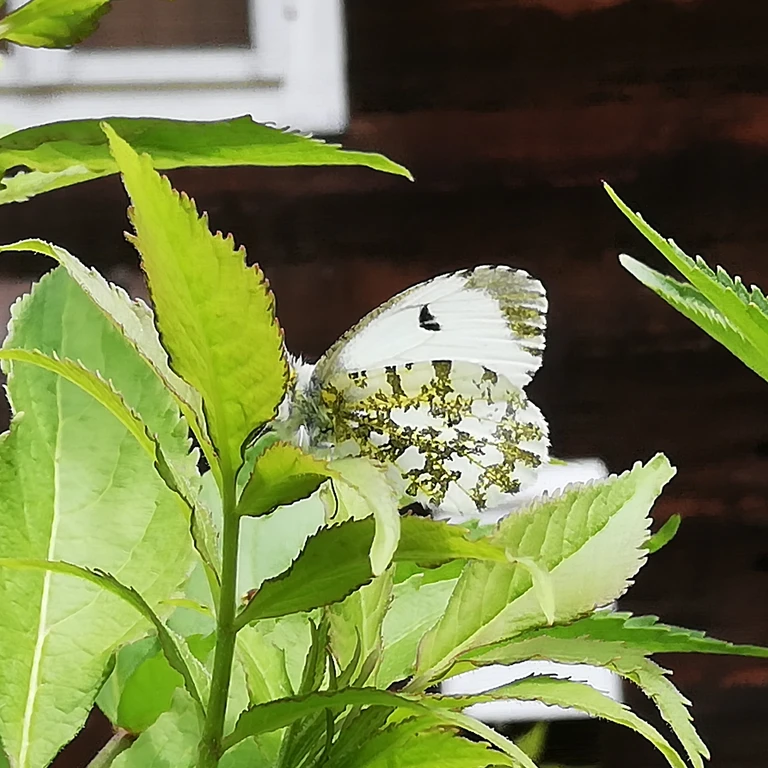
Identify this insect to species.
Anthocharis cardamines
